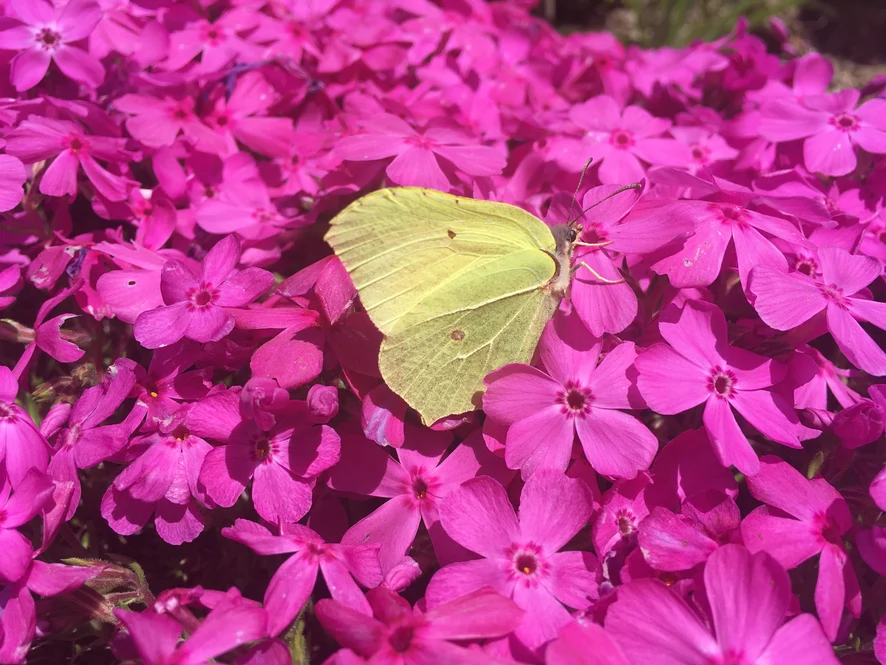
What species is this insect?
Gonepteryx rhamni
